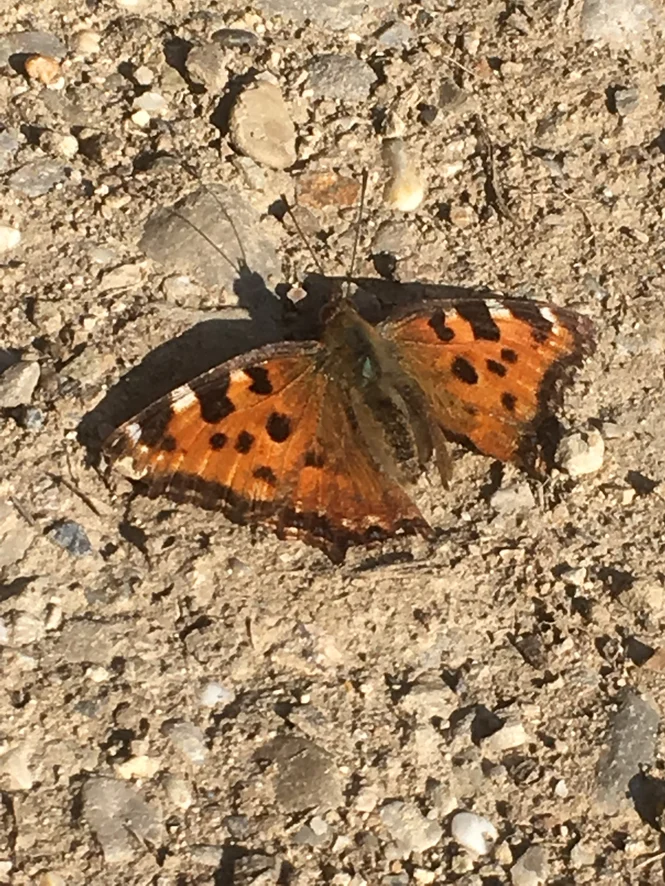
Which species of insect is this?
Nymphalis polychloros
